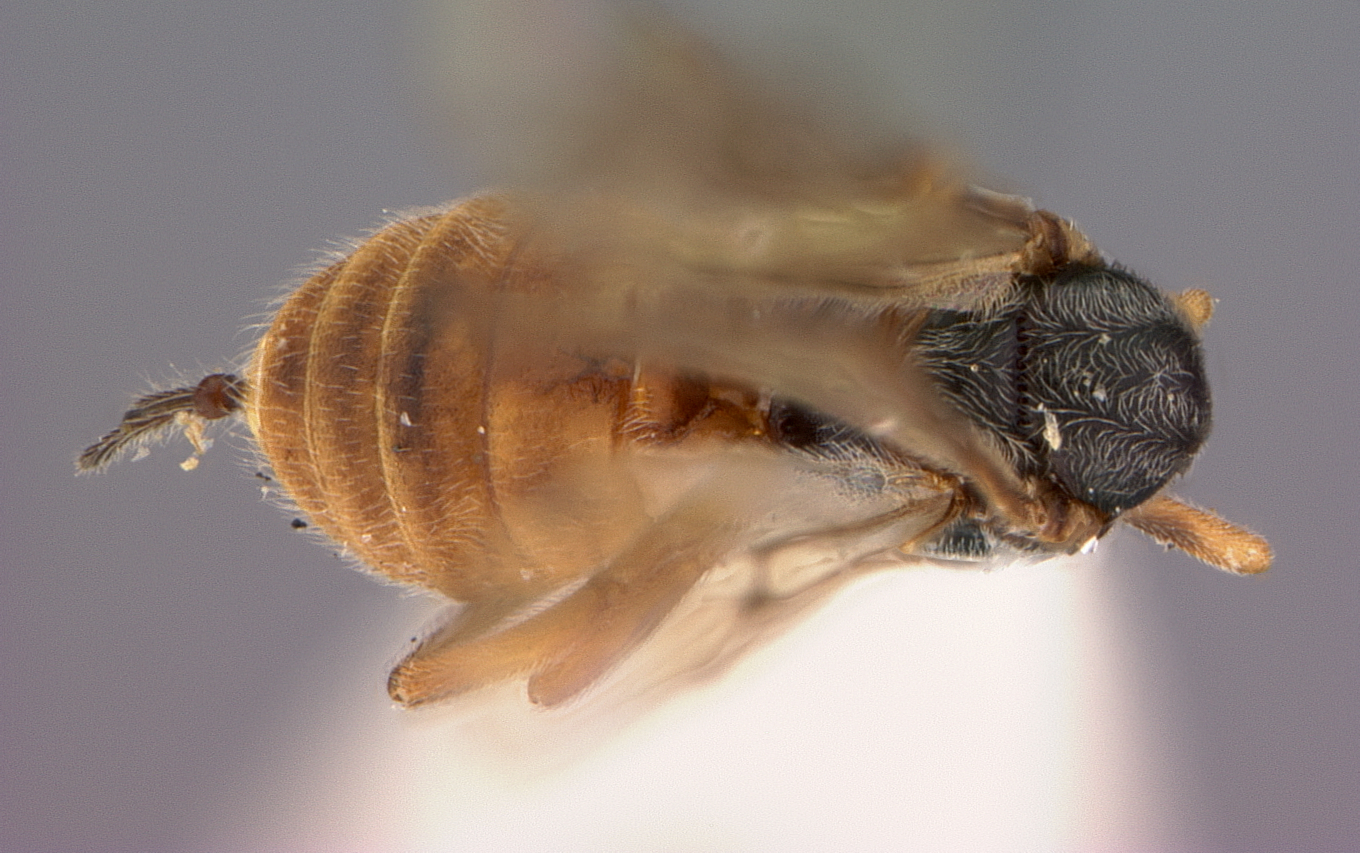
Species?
Habrobracon platynotae
